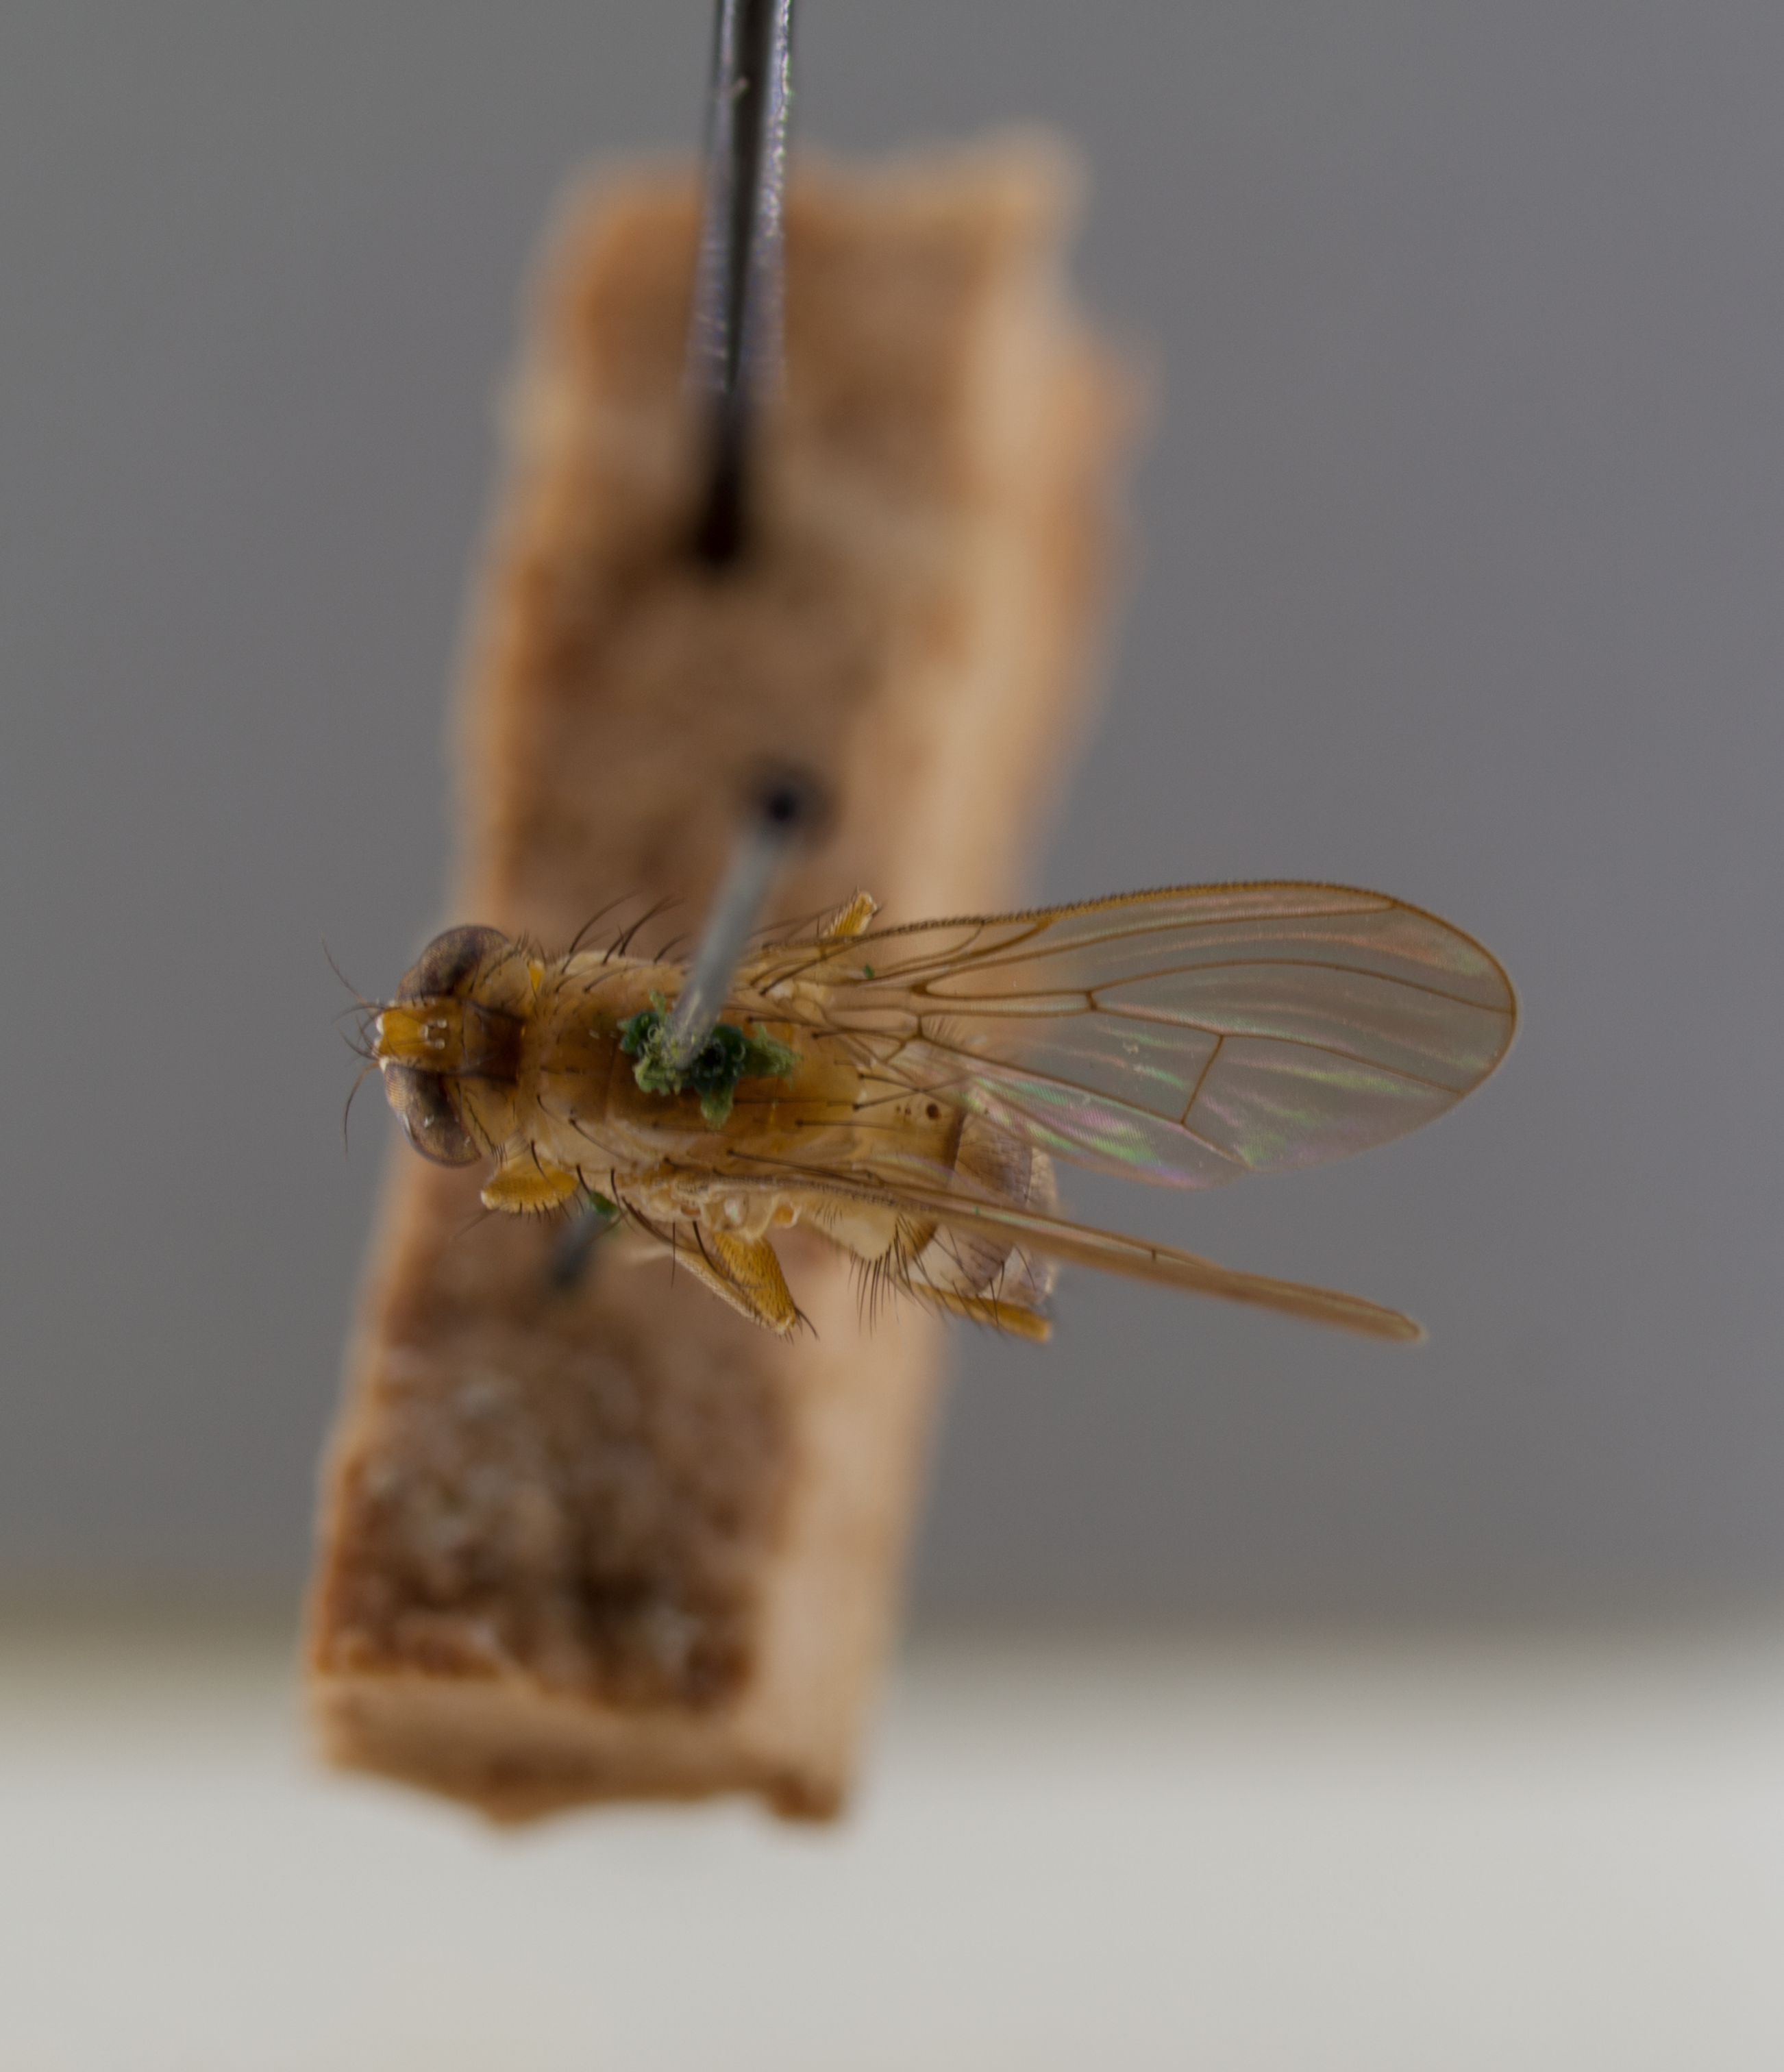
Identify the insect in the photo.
Idiohelina setifemur
